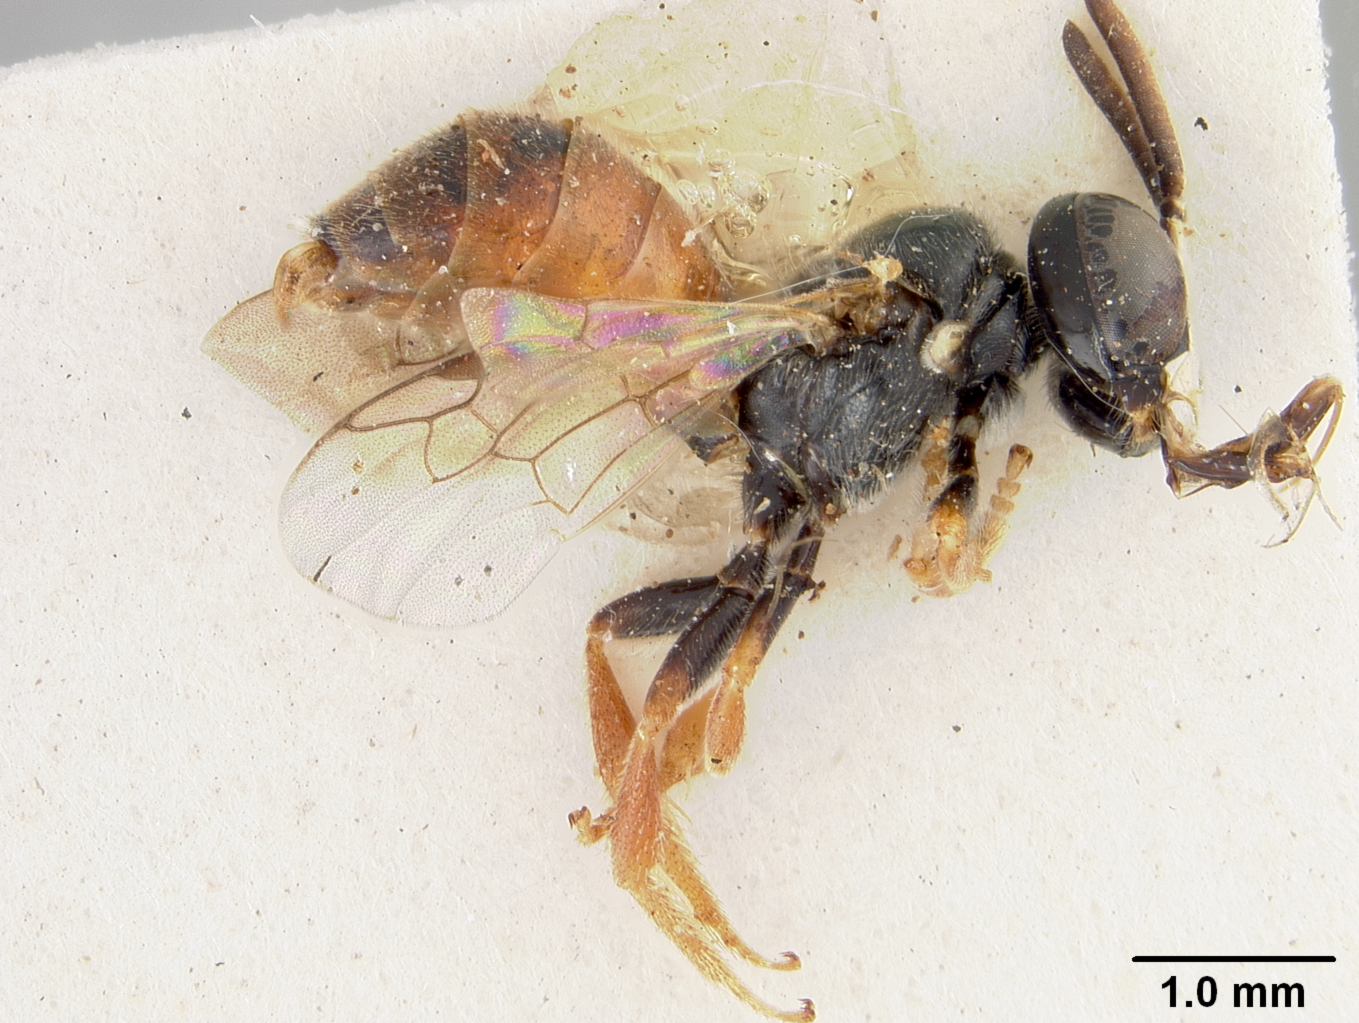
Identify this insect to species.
Exoneura clarissima
